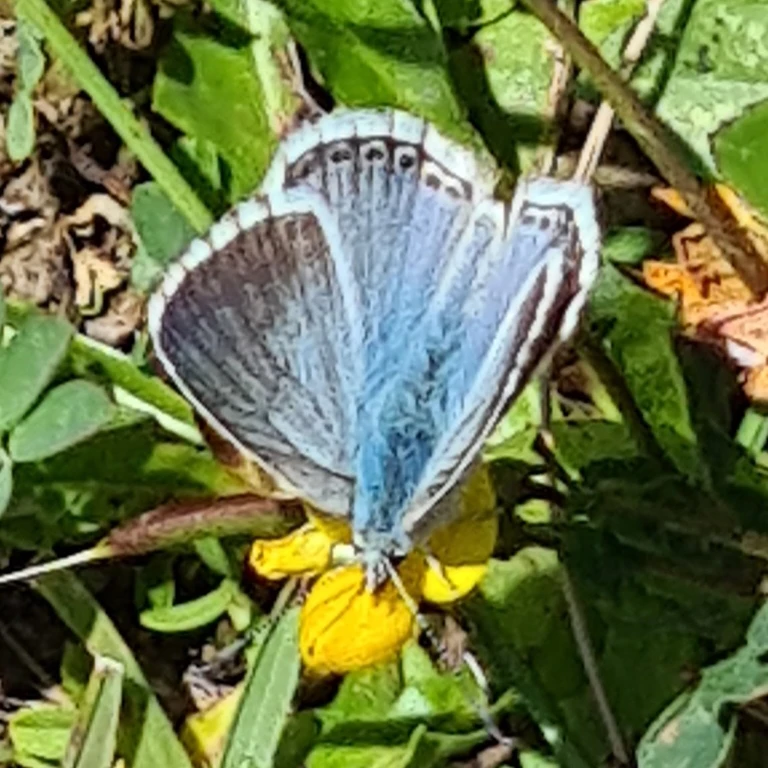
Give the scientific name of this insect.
Lysandra coridon
